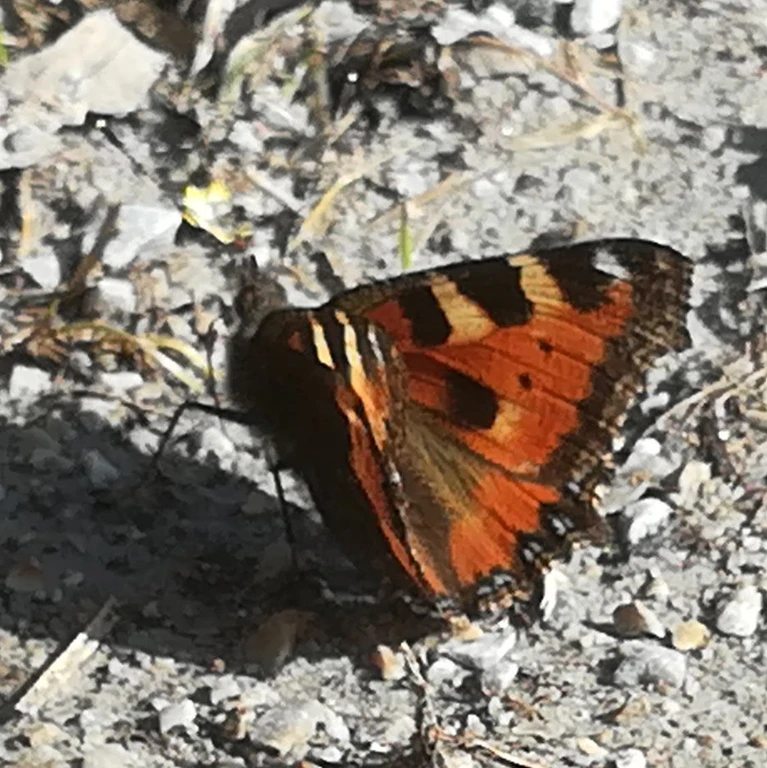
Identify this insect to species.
Aglais urticae
